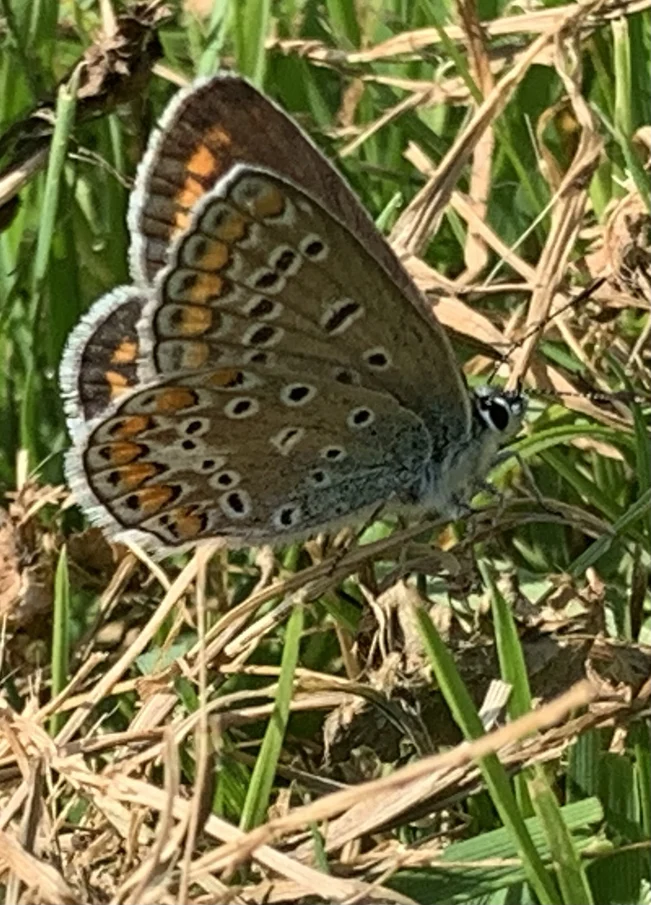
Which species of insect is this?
Polyommatus icarus
